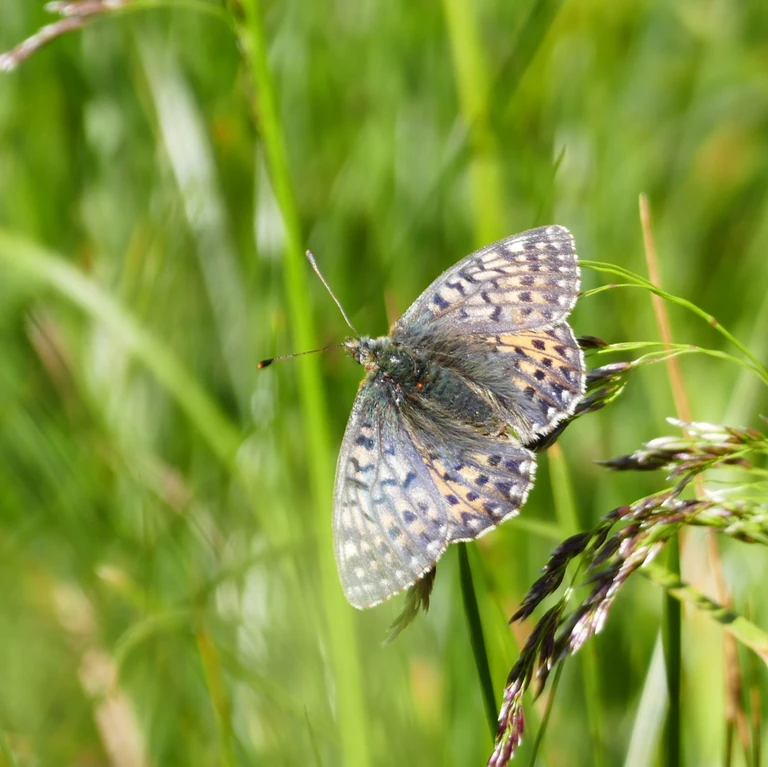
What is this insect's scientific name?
Boloria napaea
